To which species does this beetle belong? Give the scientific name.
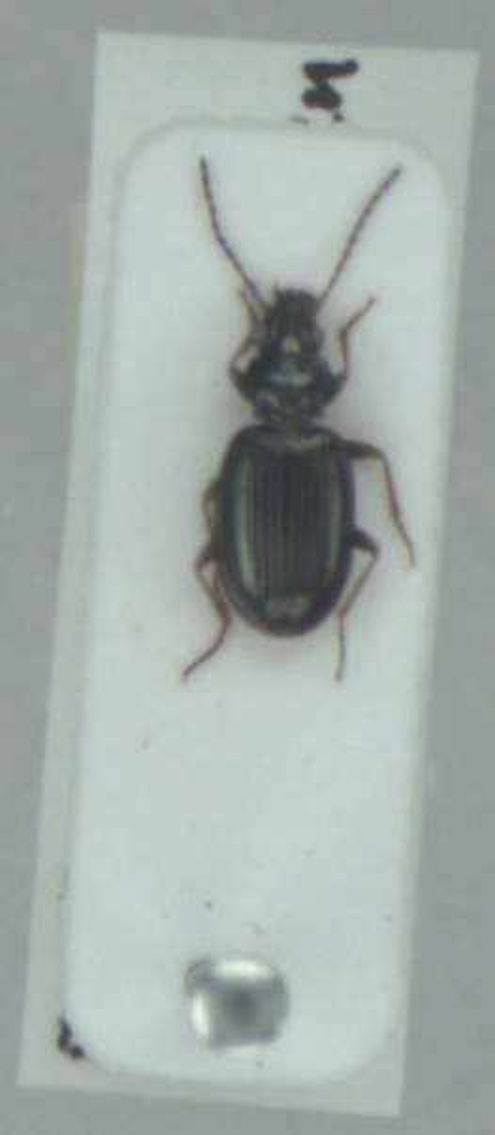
Bembidion deletum
